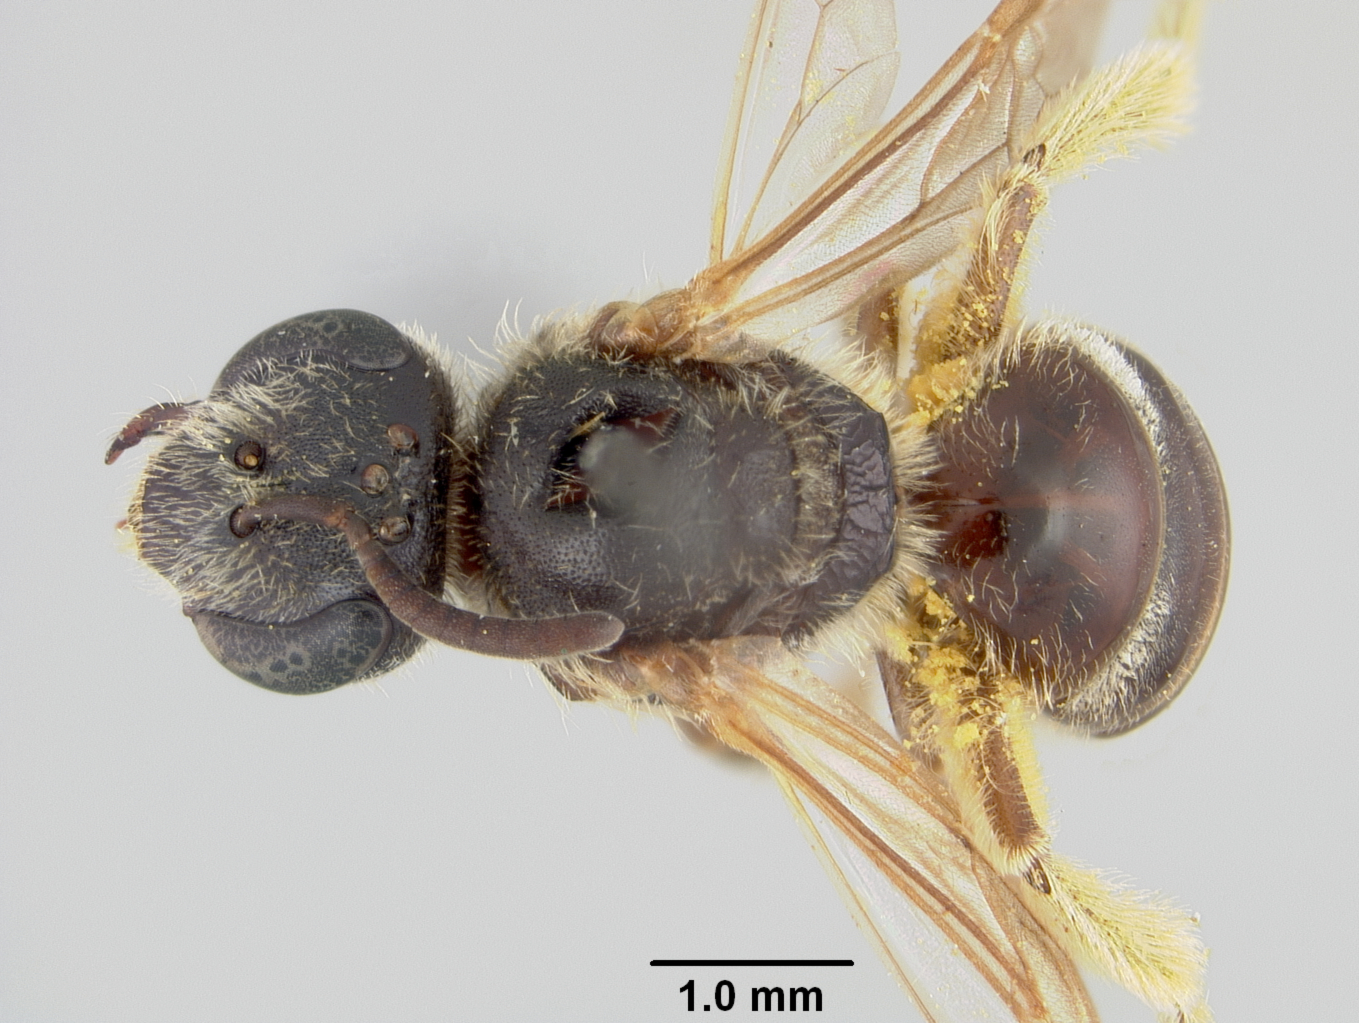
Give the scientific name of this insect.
Halictus sulcatulus
